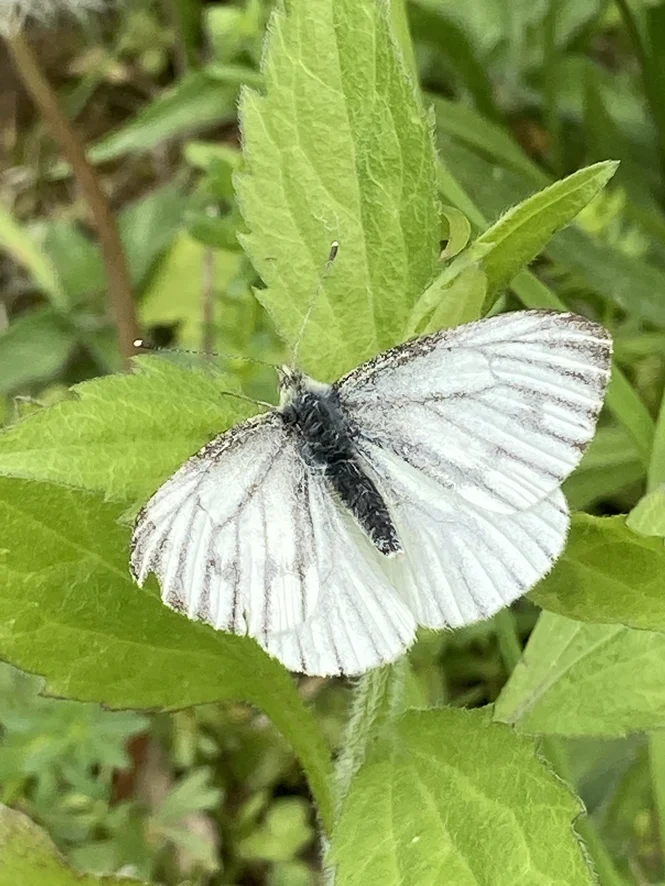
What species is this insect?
Pieris napi
